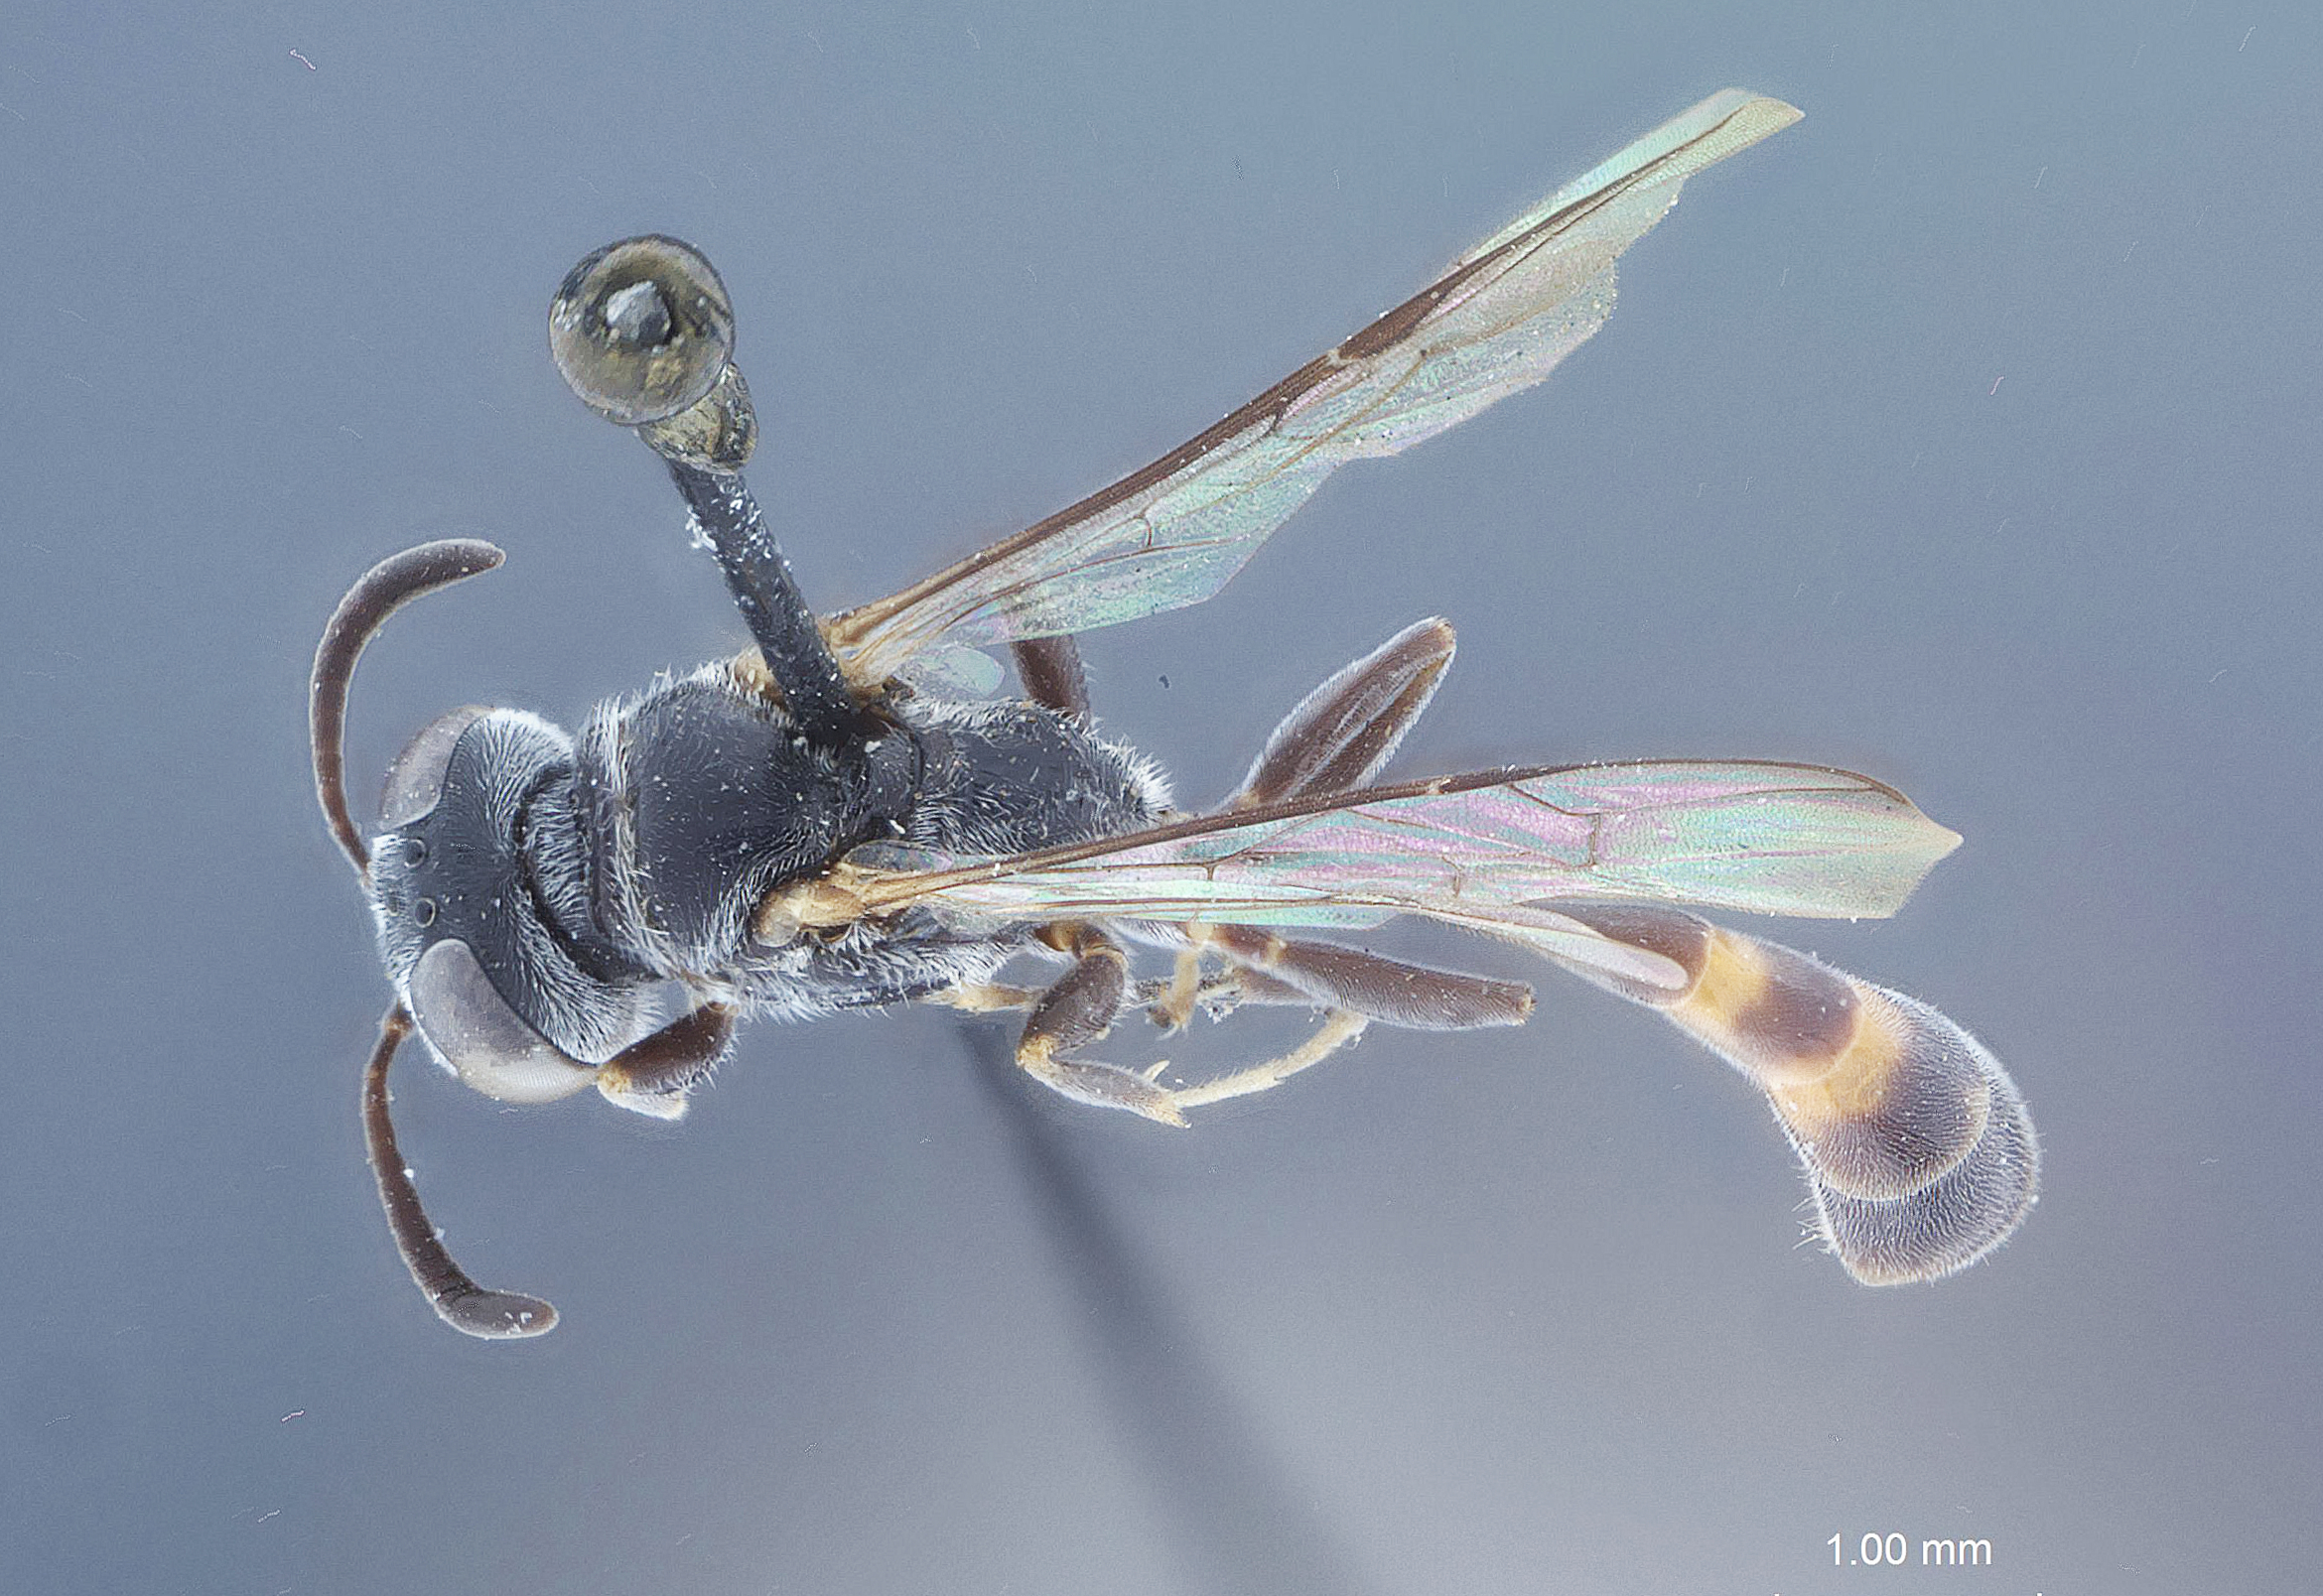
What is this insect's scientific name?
Trypoxylon phillipinensis
